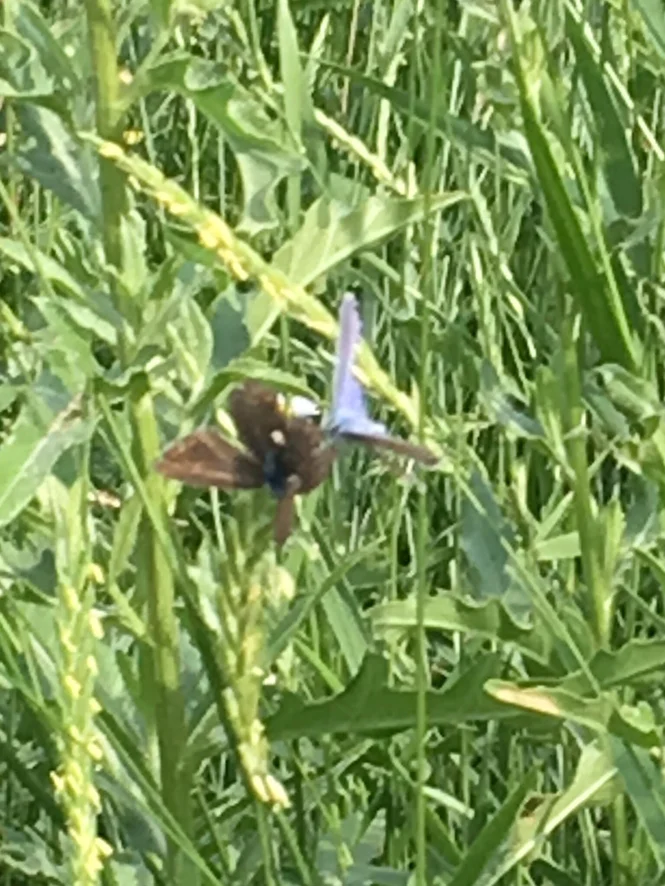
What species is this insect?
Polyommatus icarus
